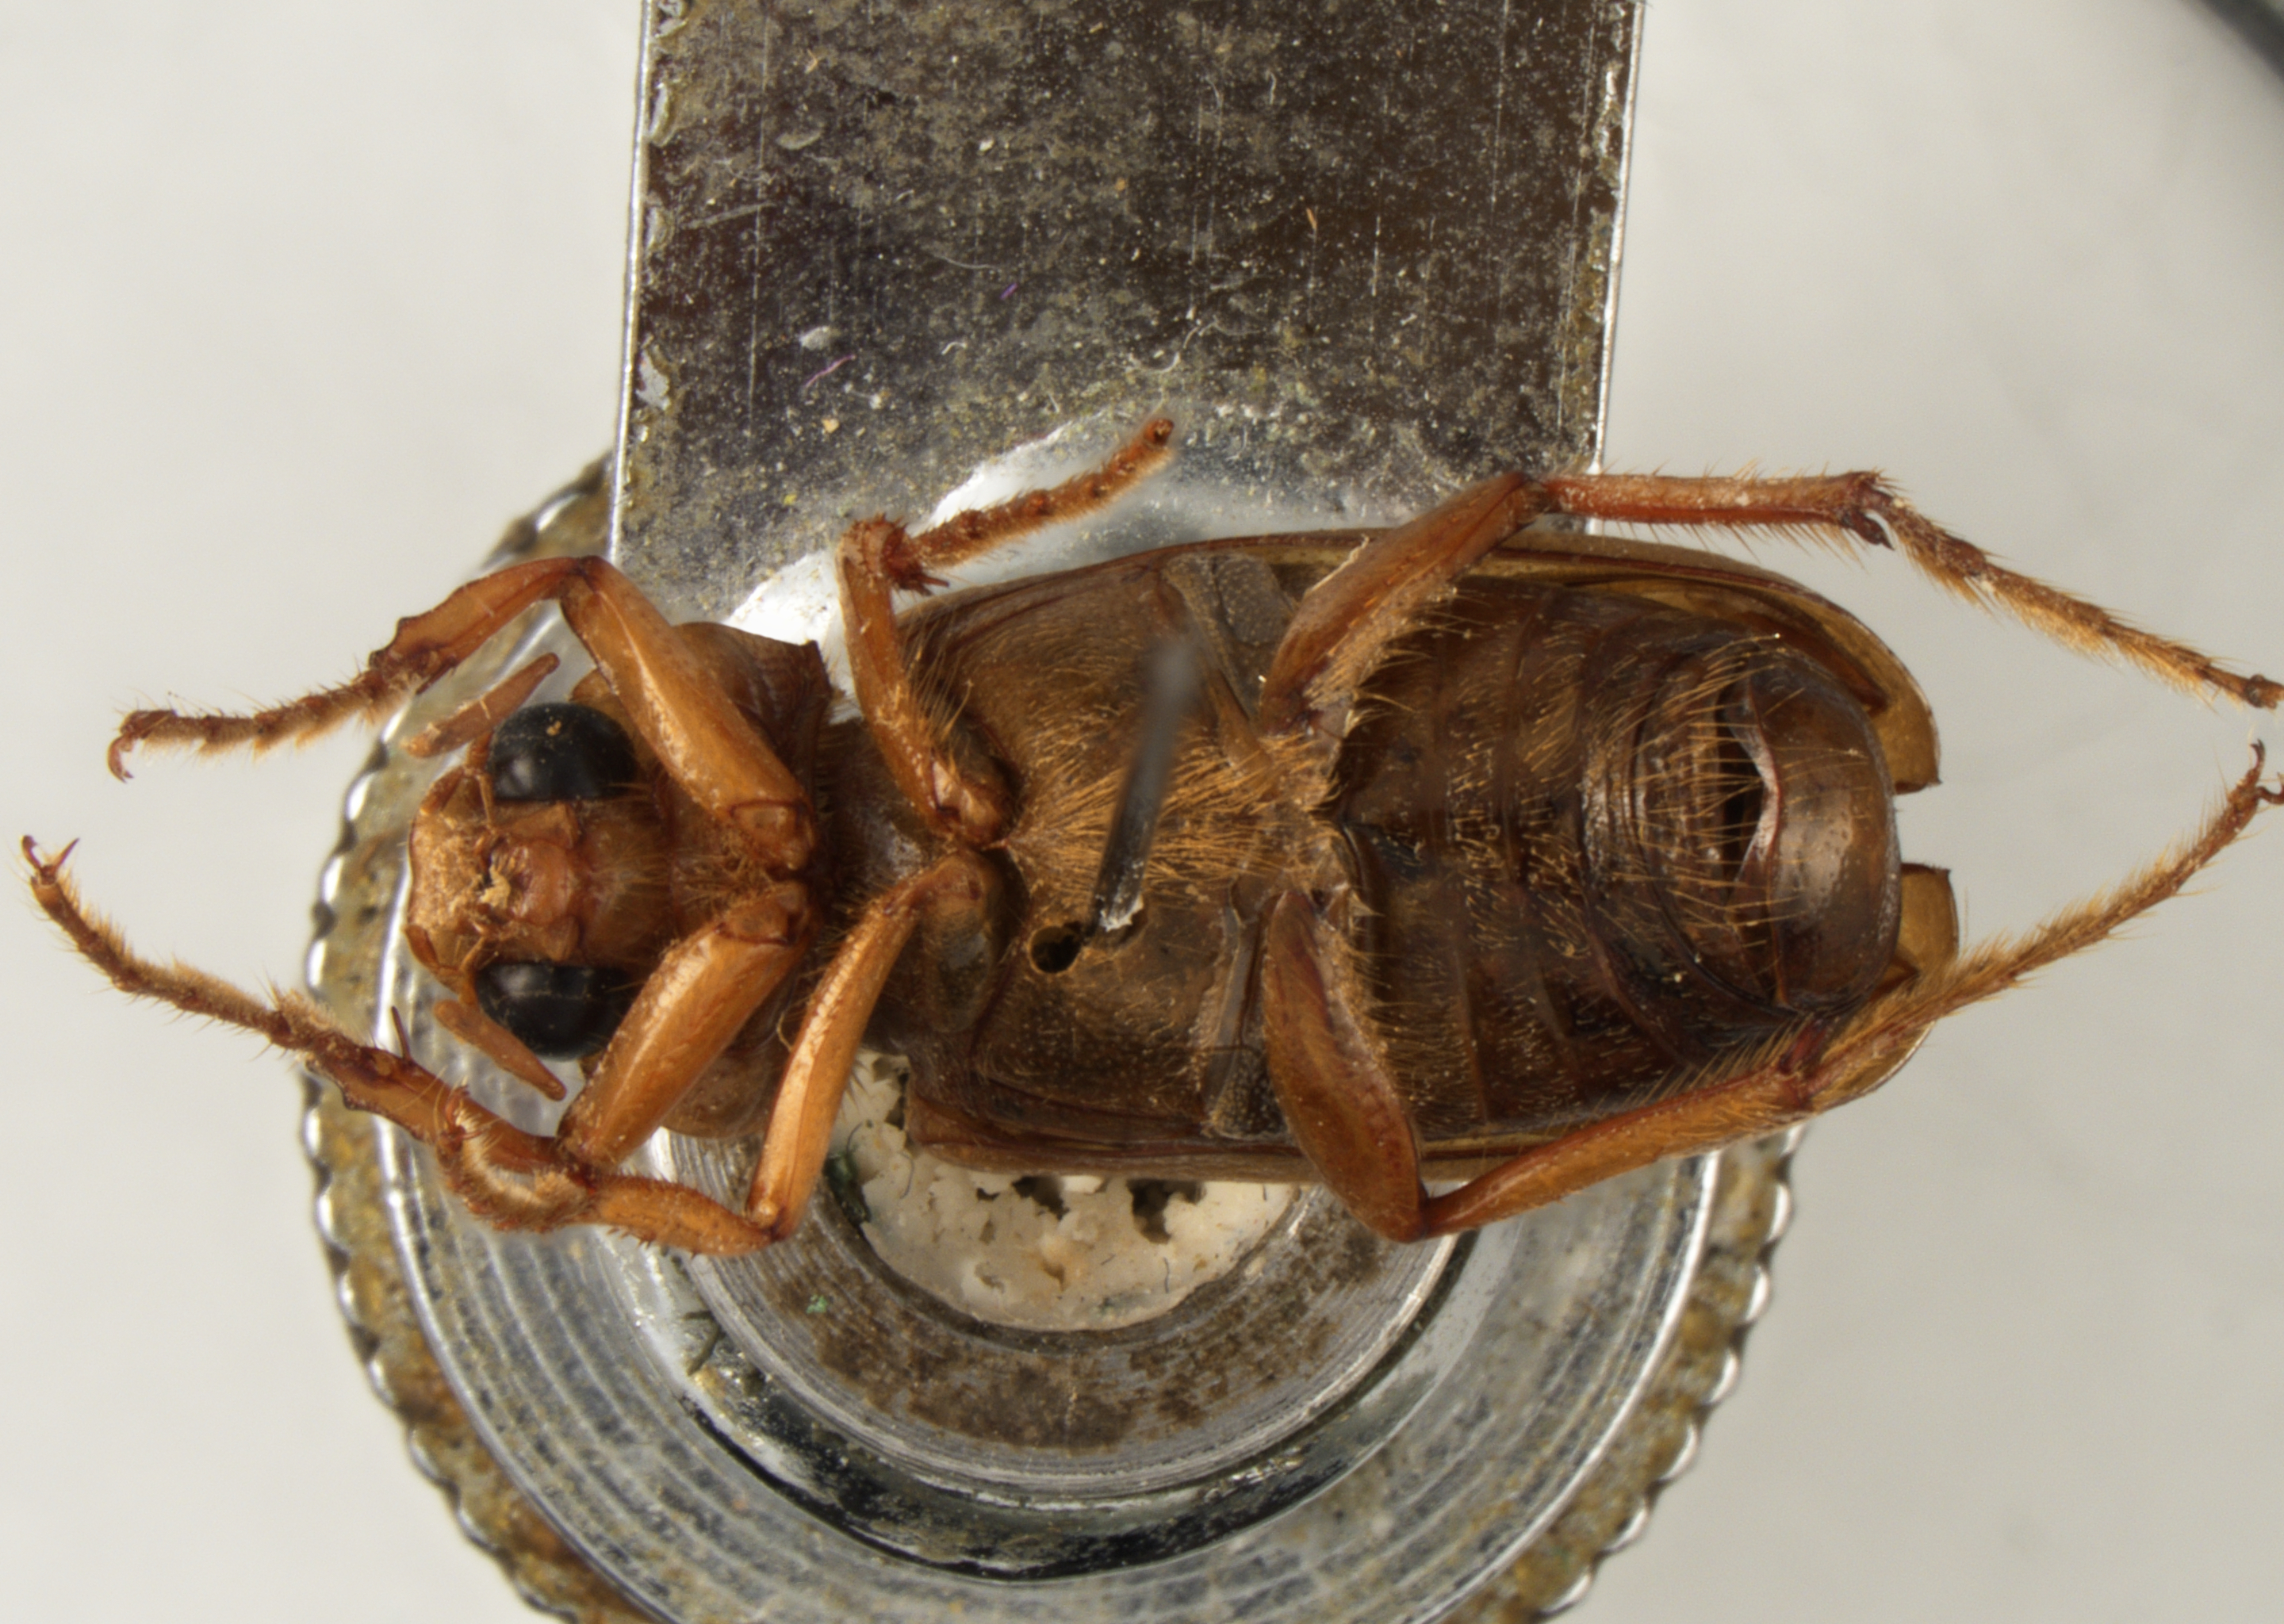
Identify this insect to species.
Chlaenobia aequata
